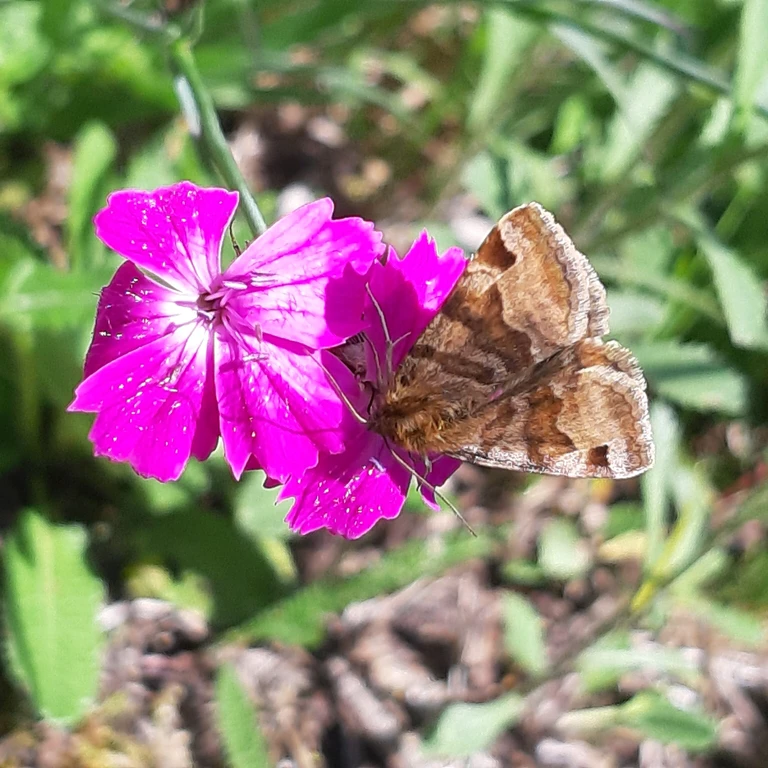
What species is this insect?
Euclidia glyphica
